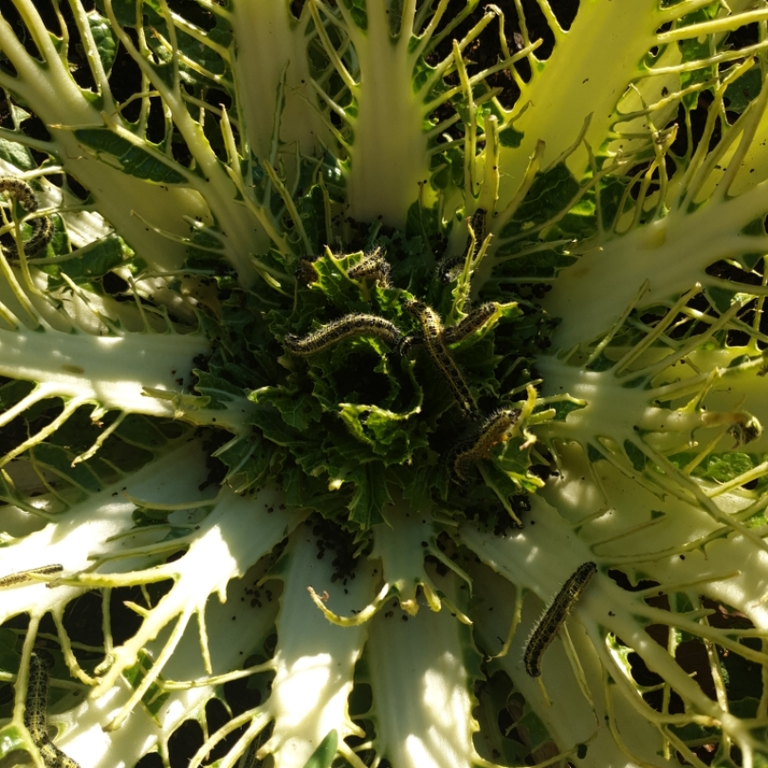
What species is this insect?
Pieris brassicae
